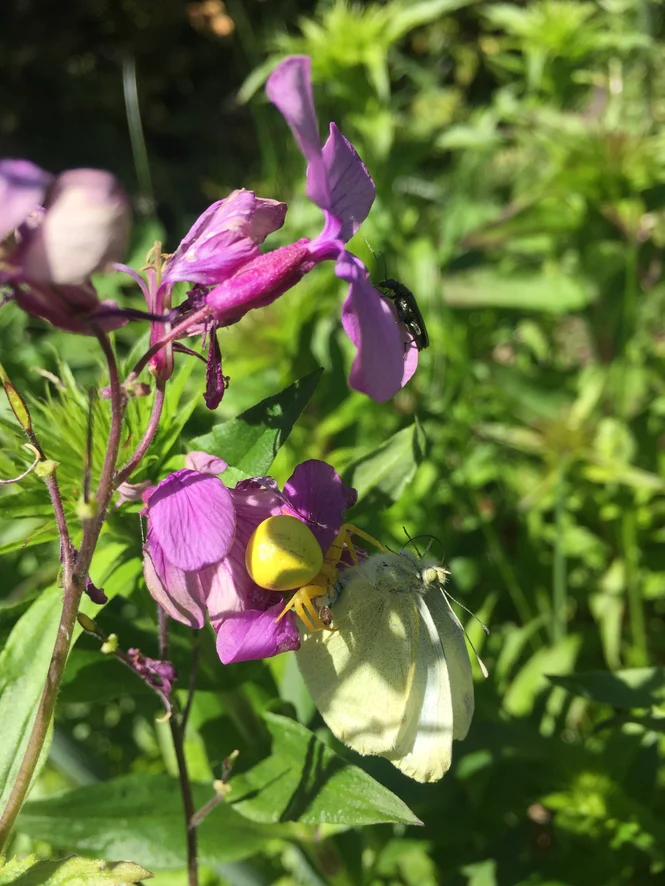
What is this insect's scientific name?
Pieris rapae
